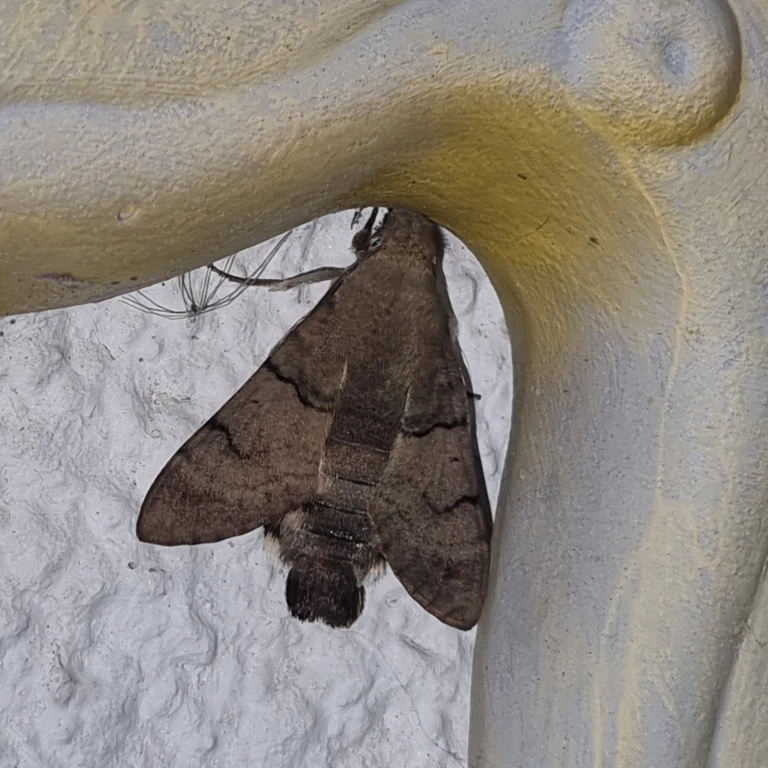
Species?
Macroglossum stellatarum
